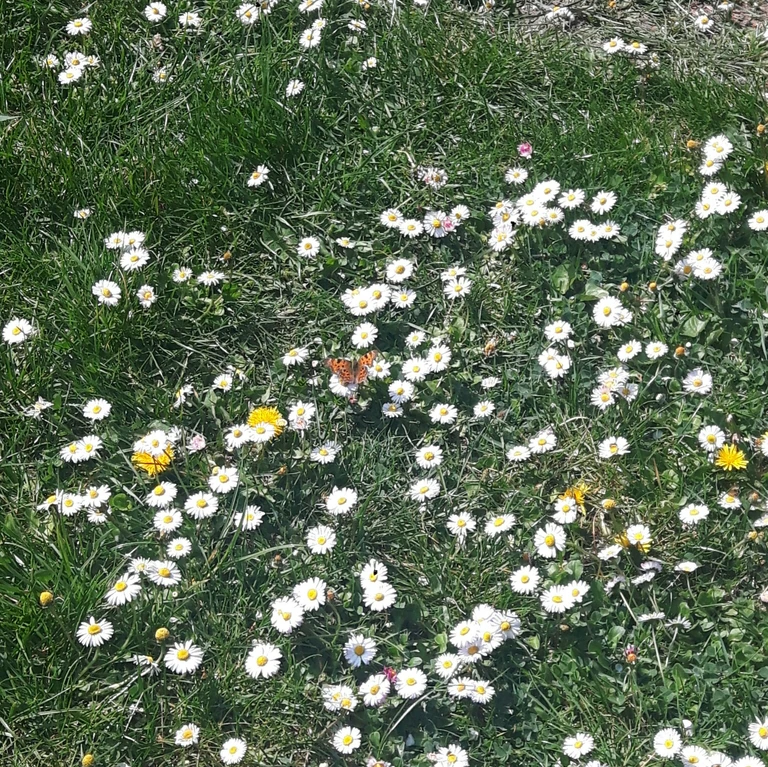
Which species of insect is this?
Polygonia c-album
